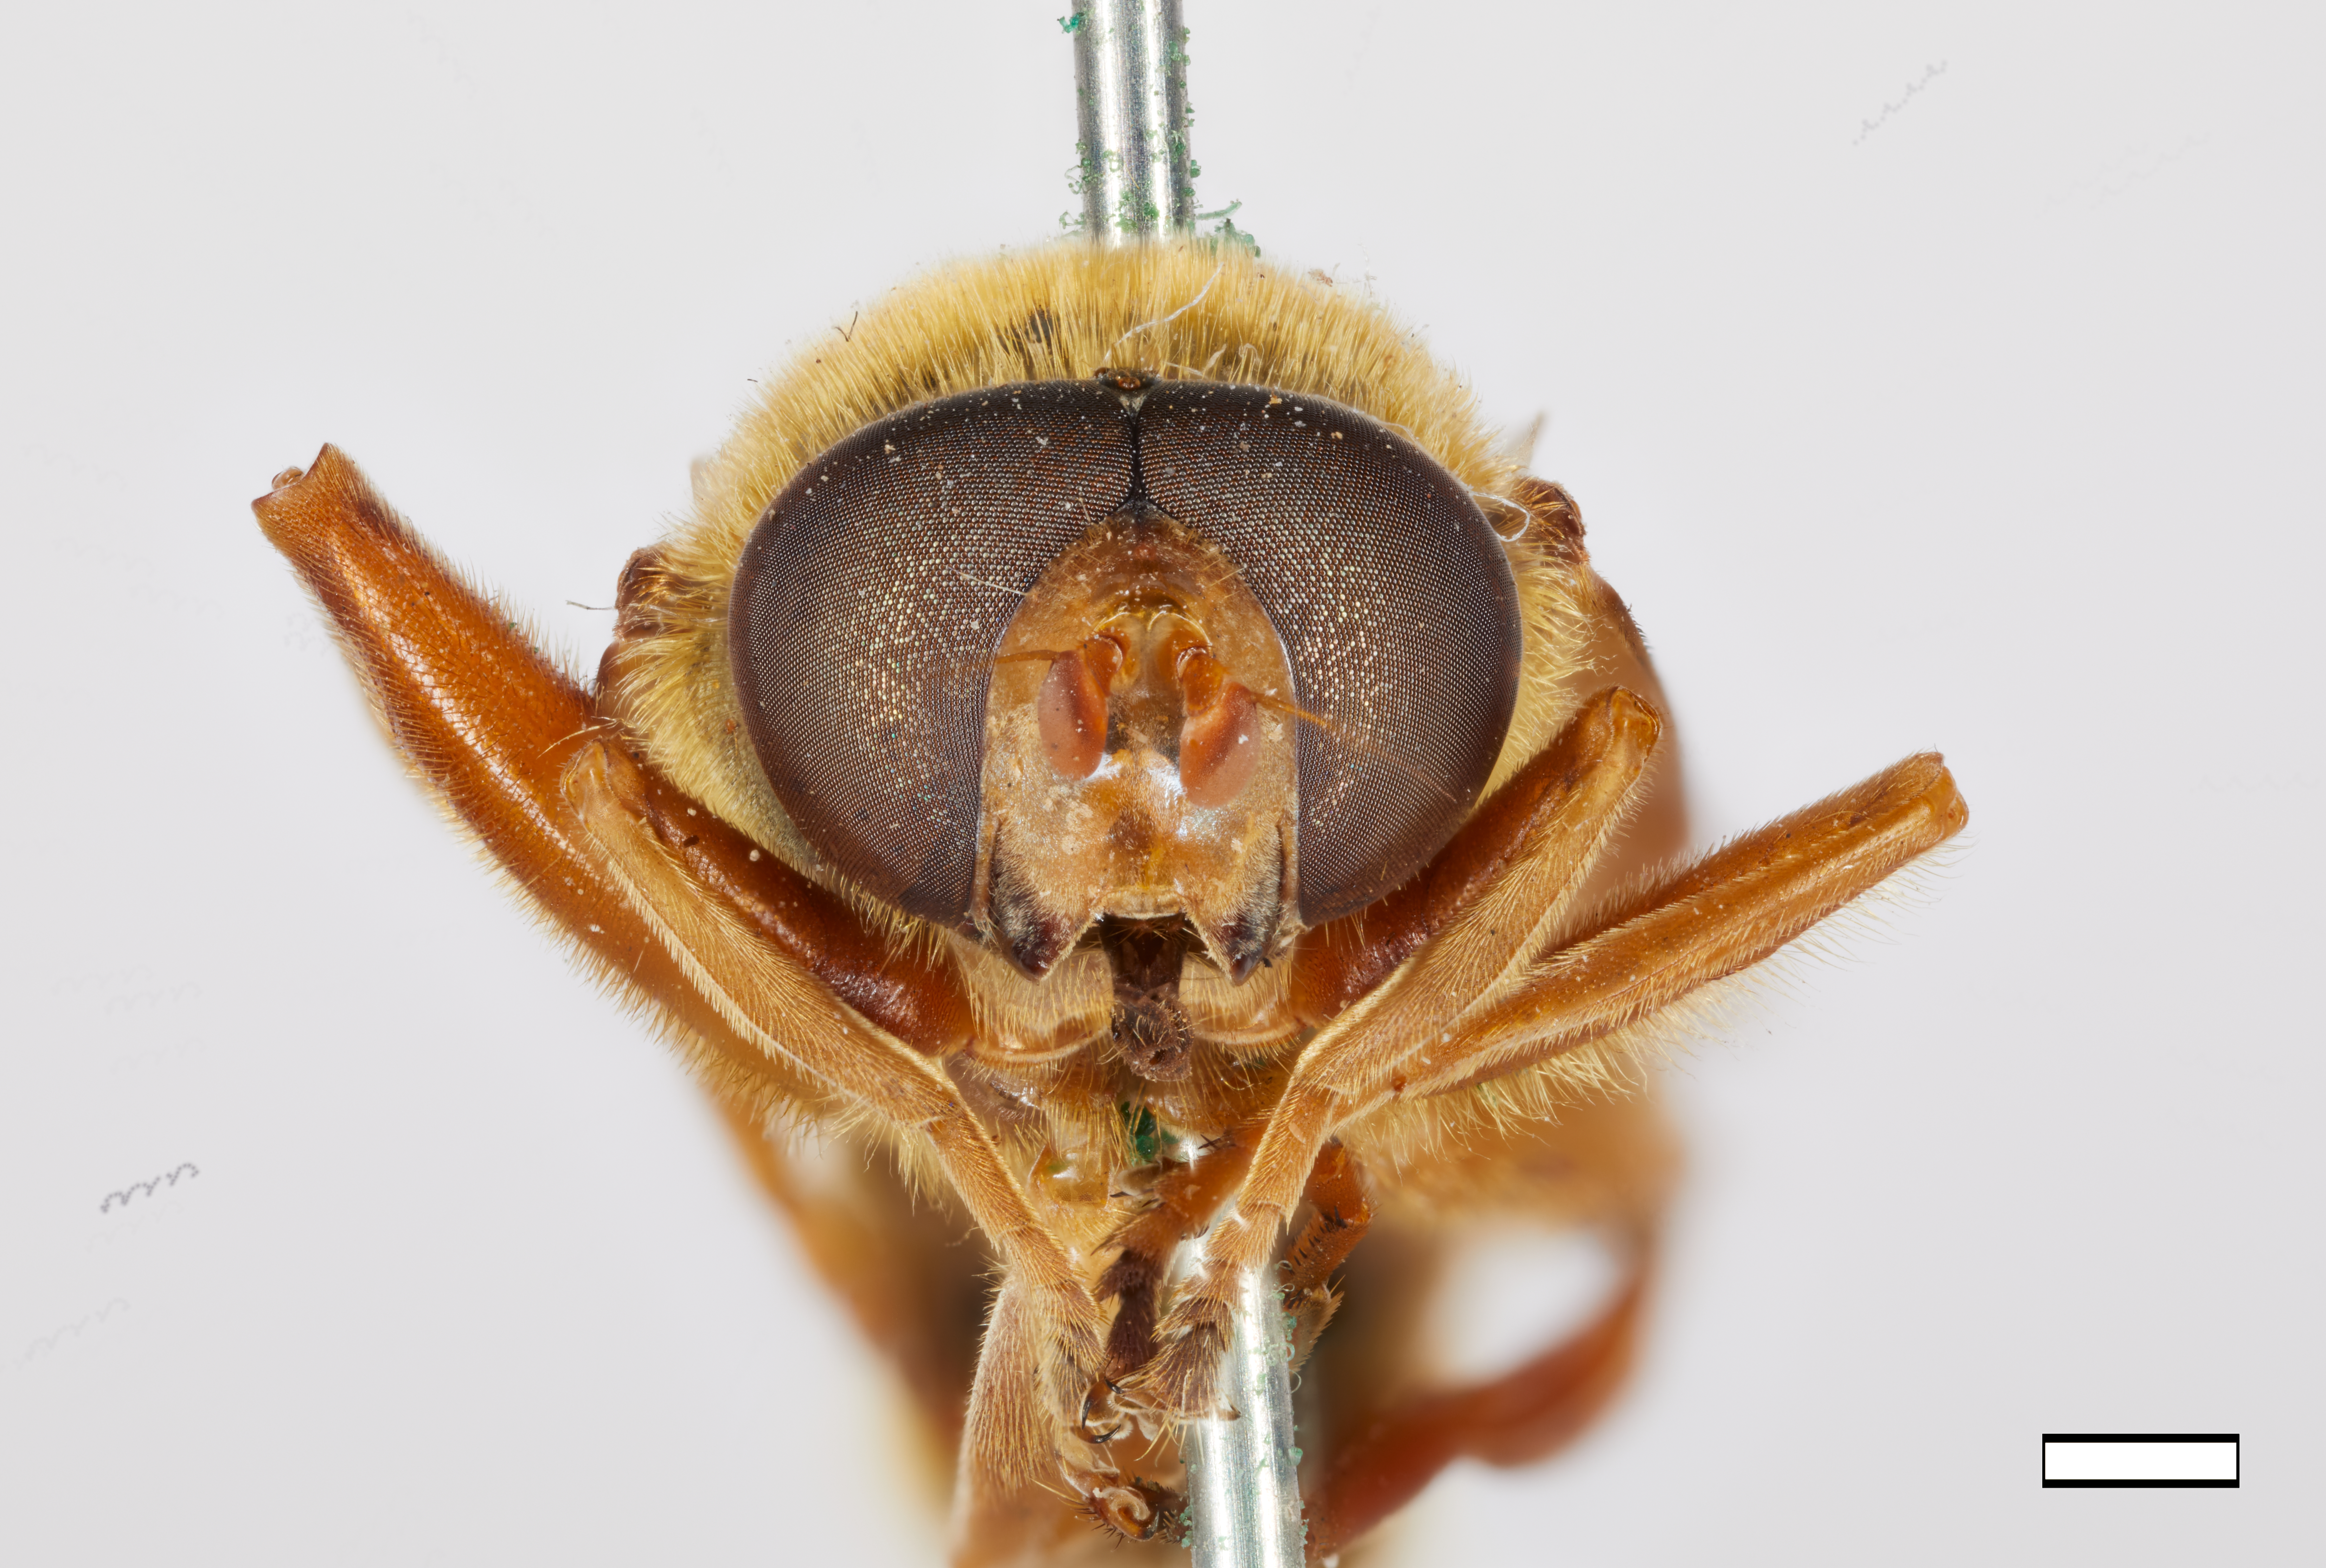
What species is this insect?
Brachypalpus sorosis
